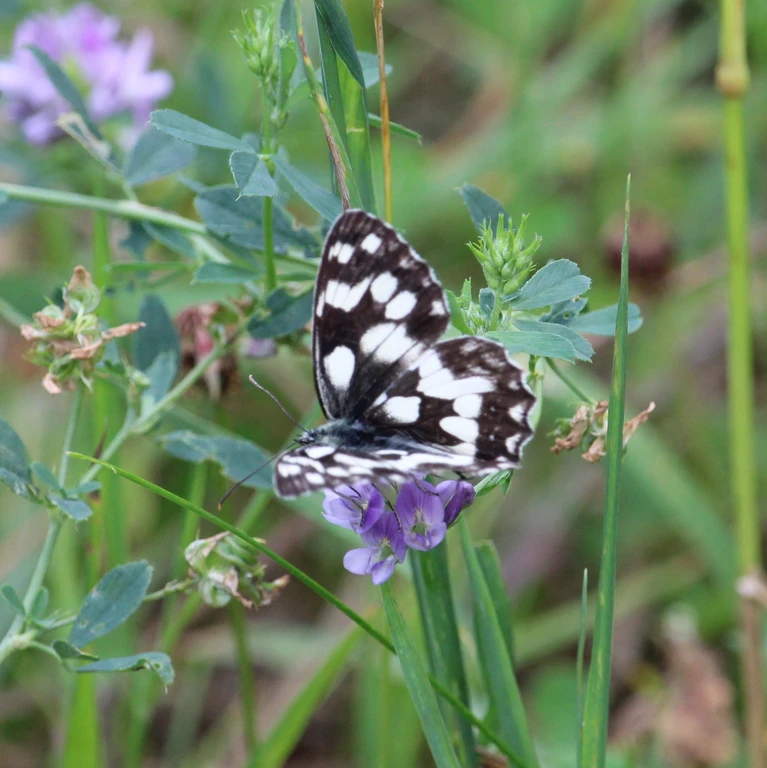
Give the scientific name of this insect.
Melanargia galathea
